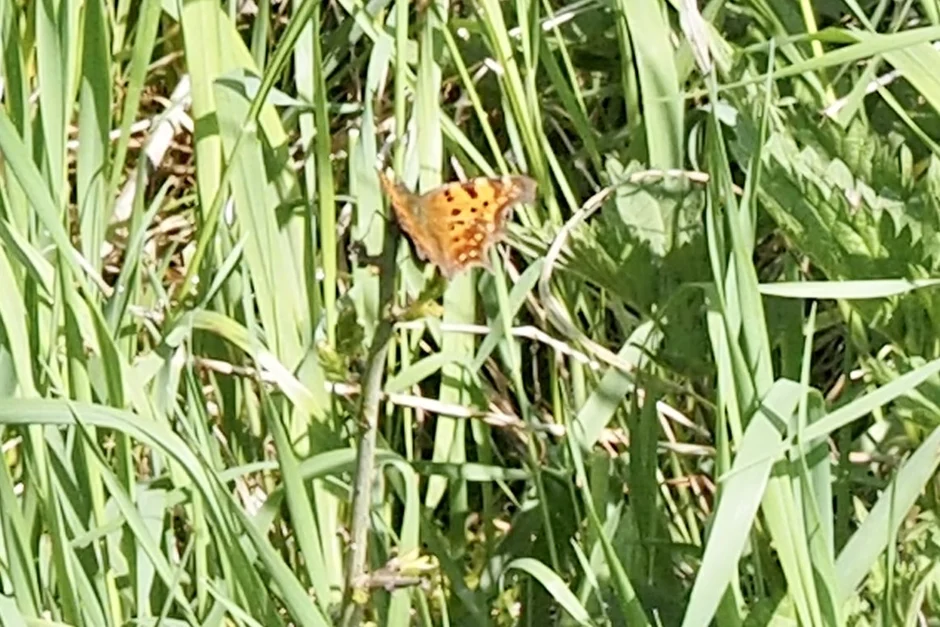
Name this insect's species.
Polygonia c-album
